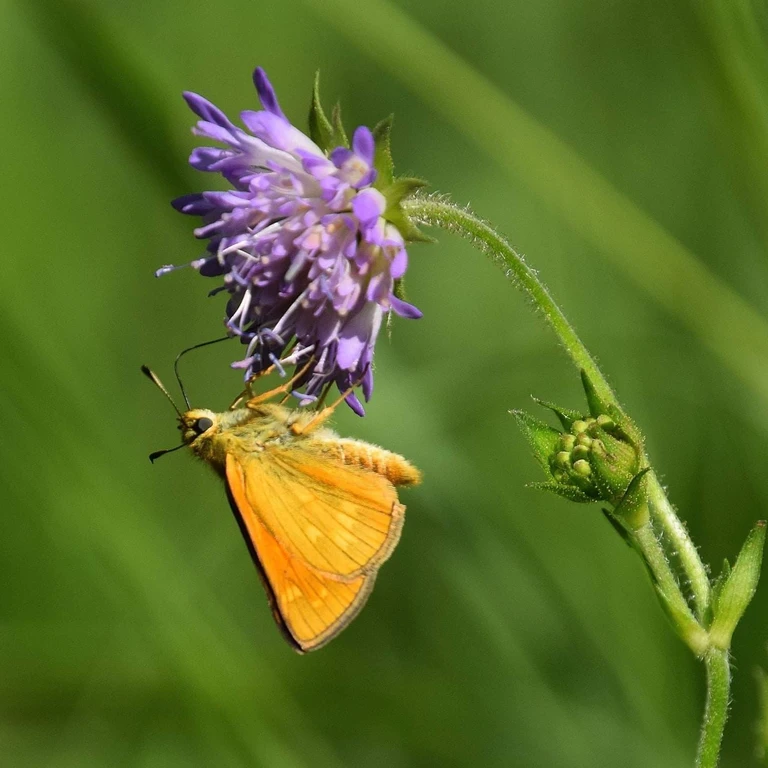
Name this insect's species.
Ochlodes sylvanus (also Ochlodes venata)
